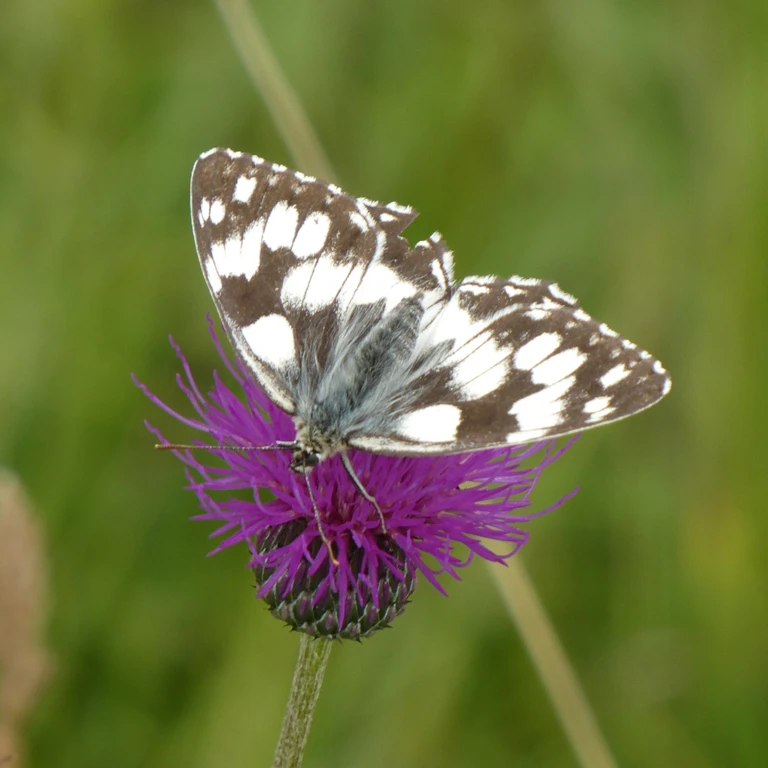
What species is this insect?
Melanargia galathea
